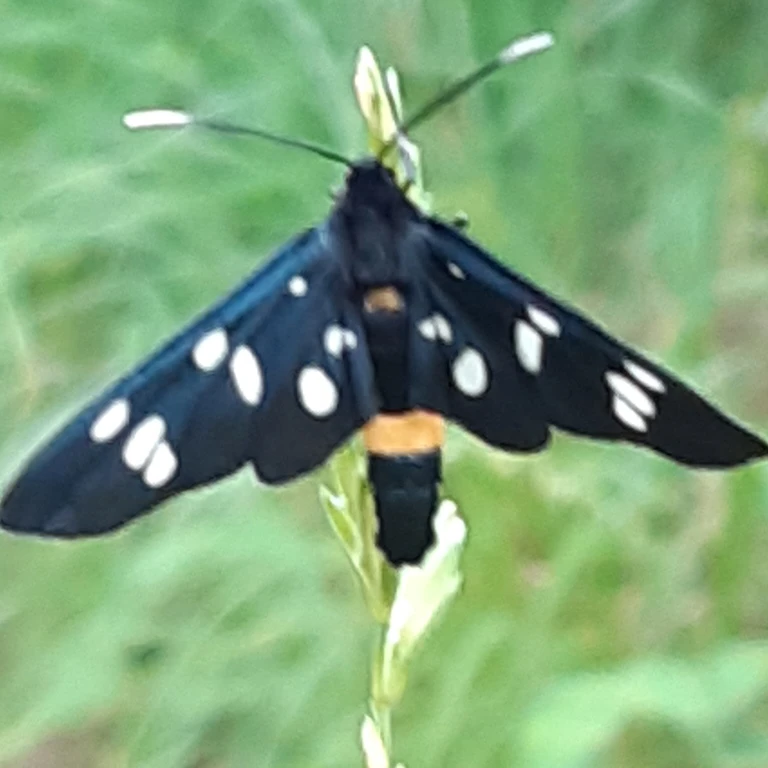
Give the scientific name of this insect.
Amata phegea
